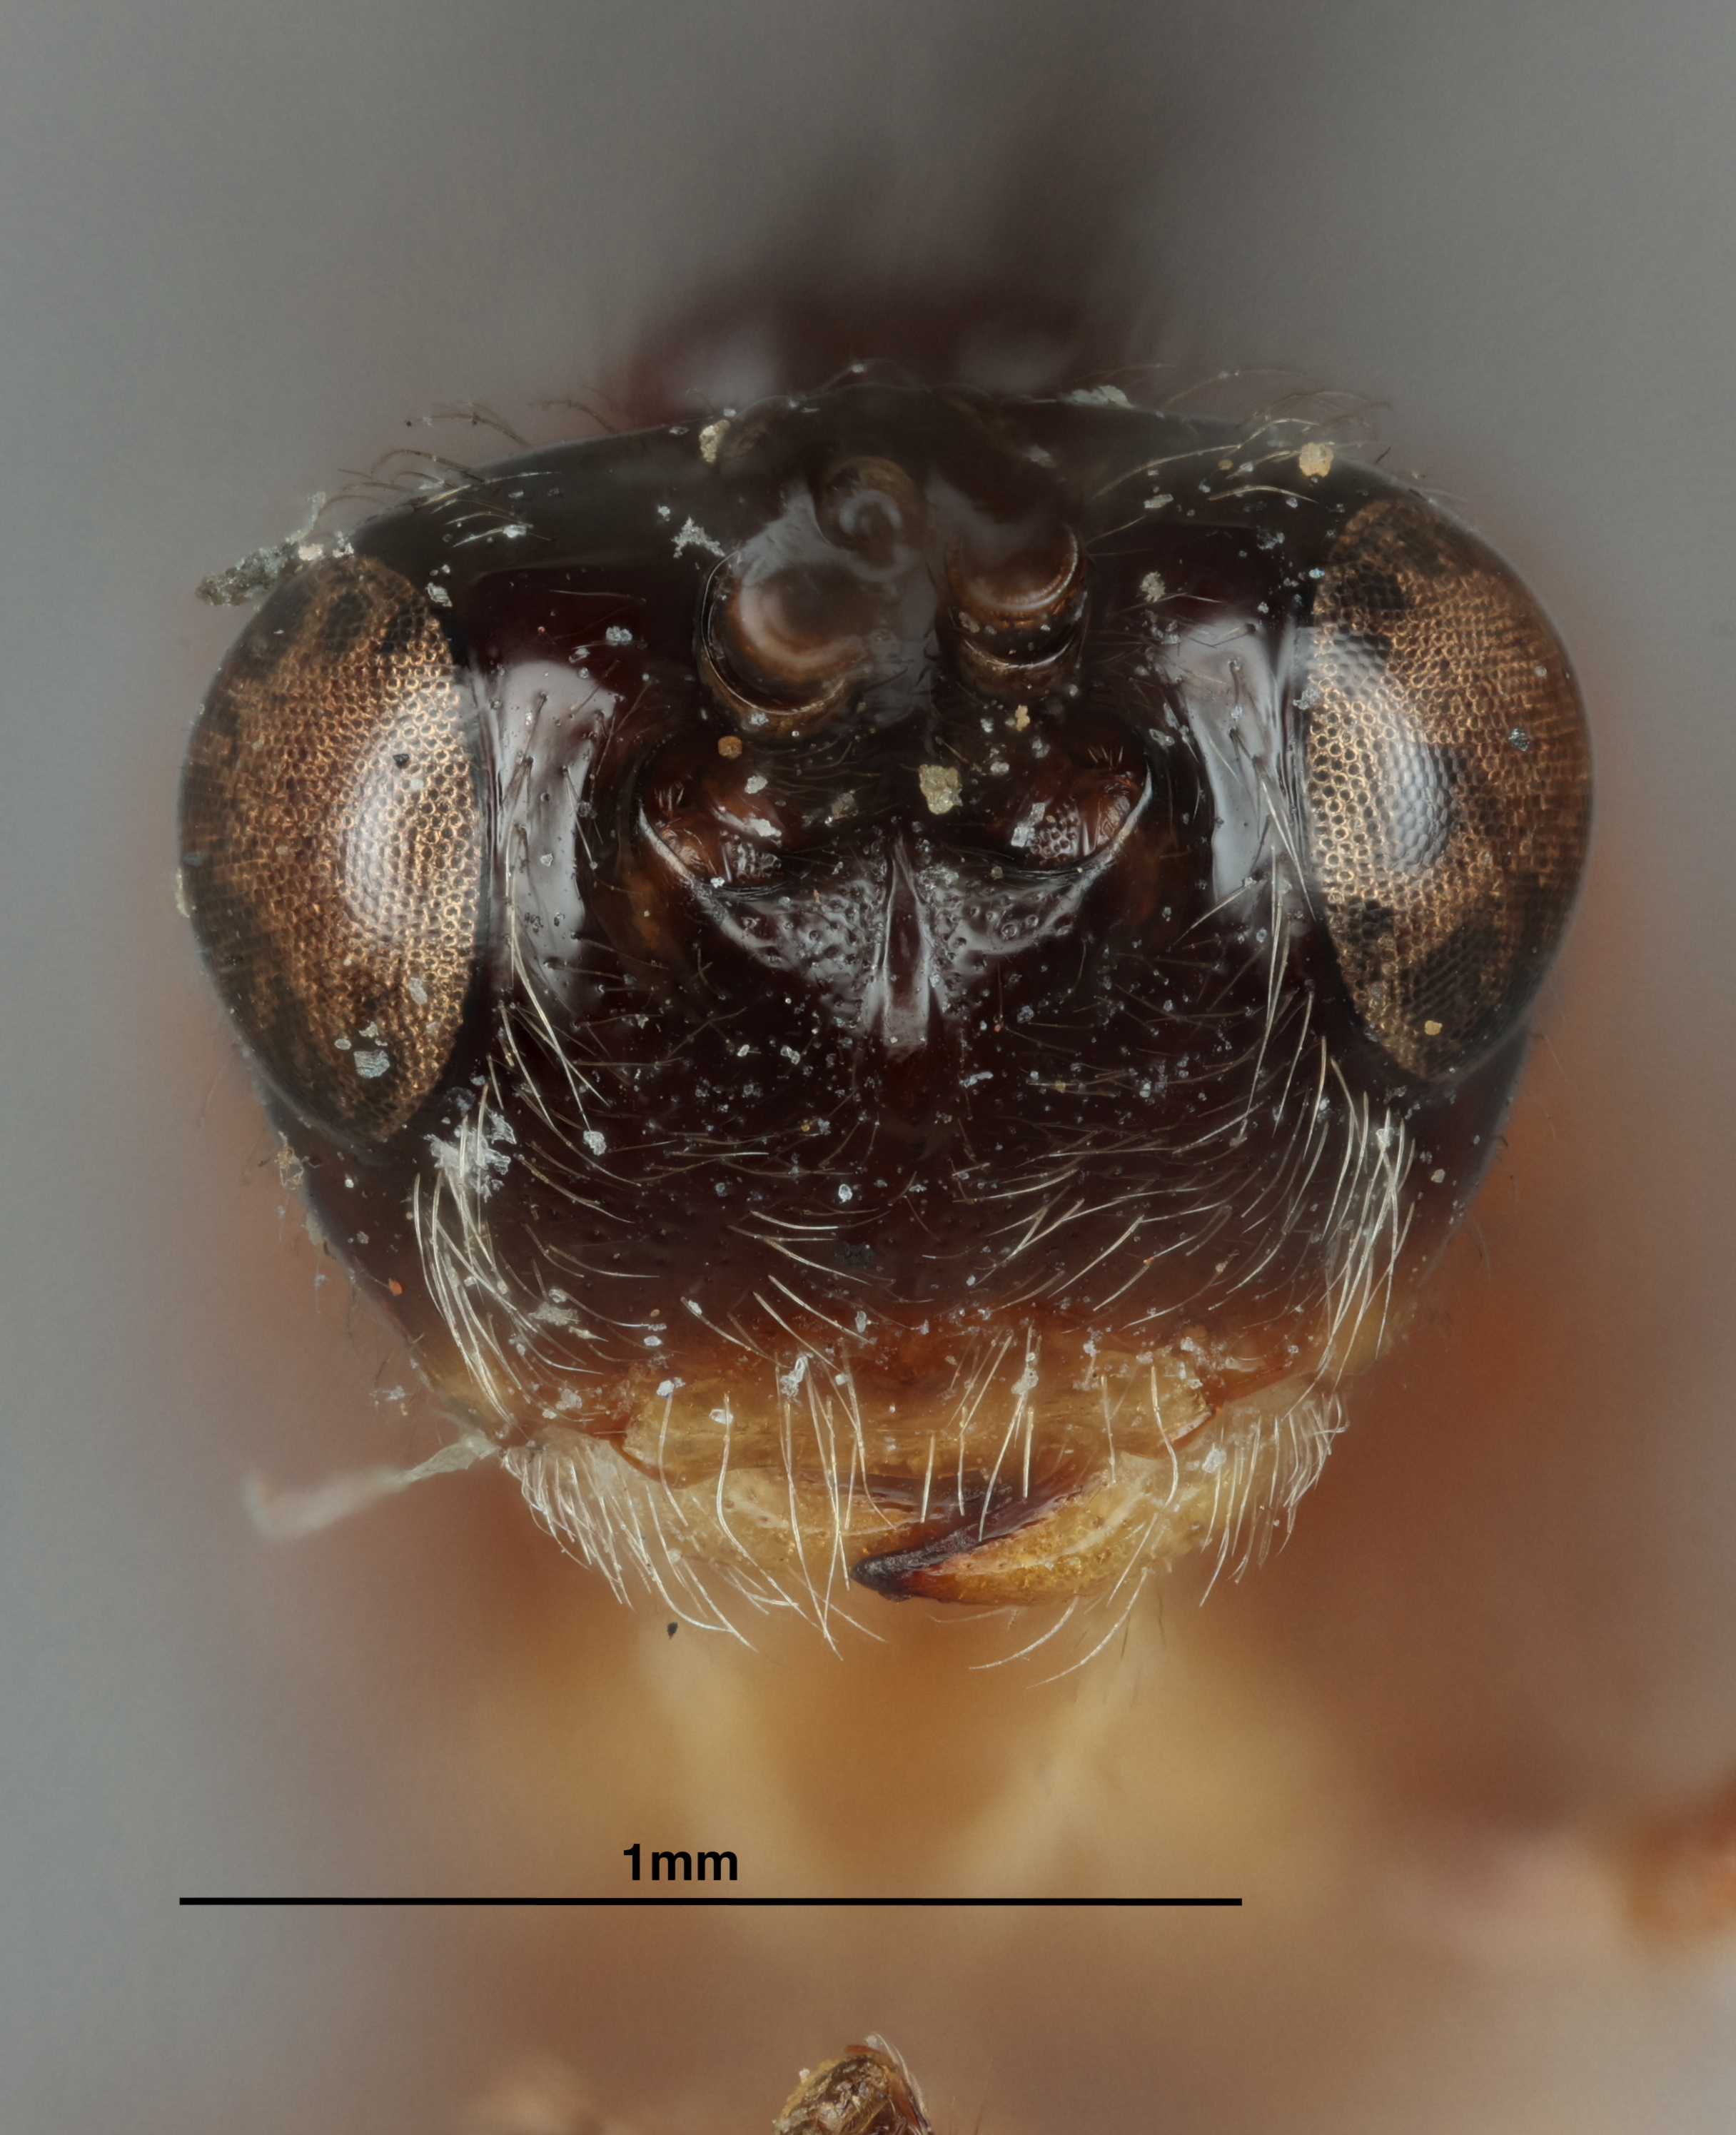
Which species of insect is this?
Opius triidadensis
